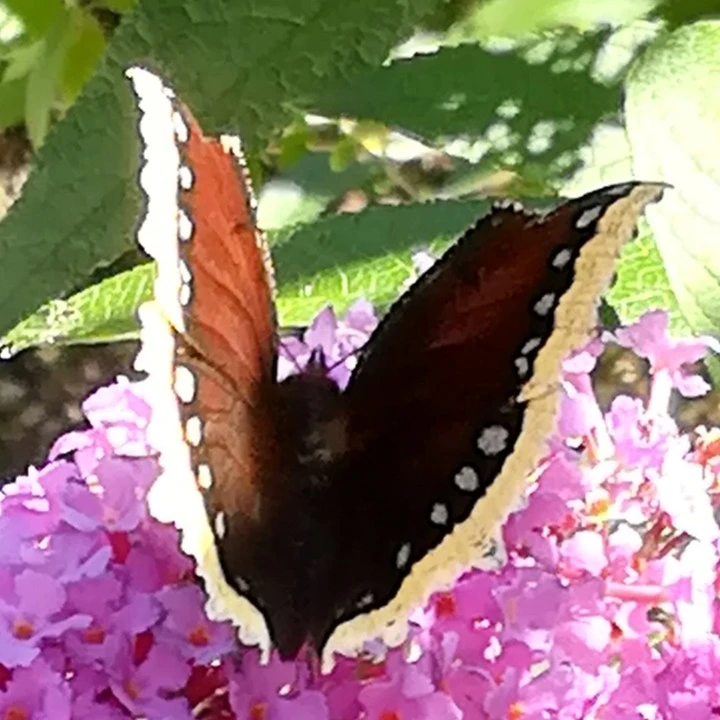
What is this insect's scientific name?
Nymphalis antiopa
